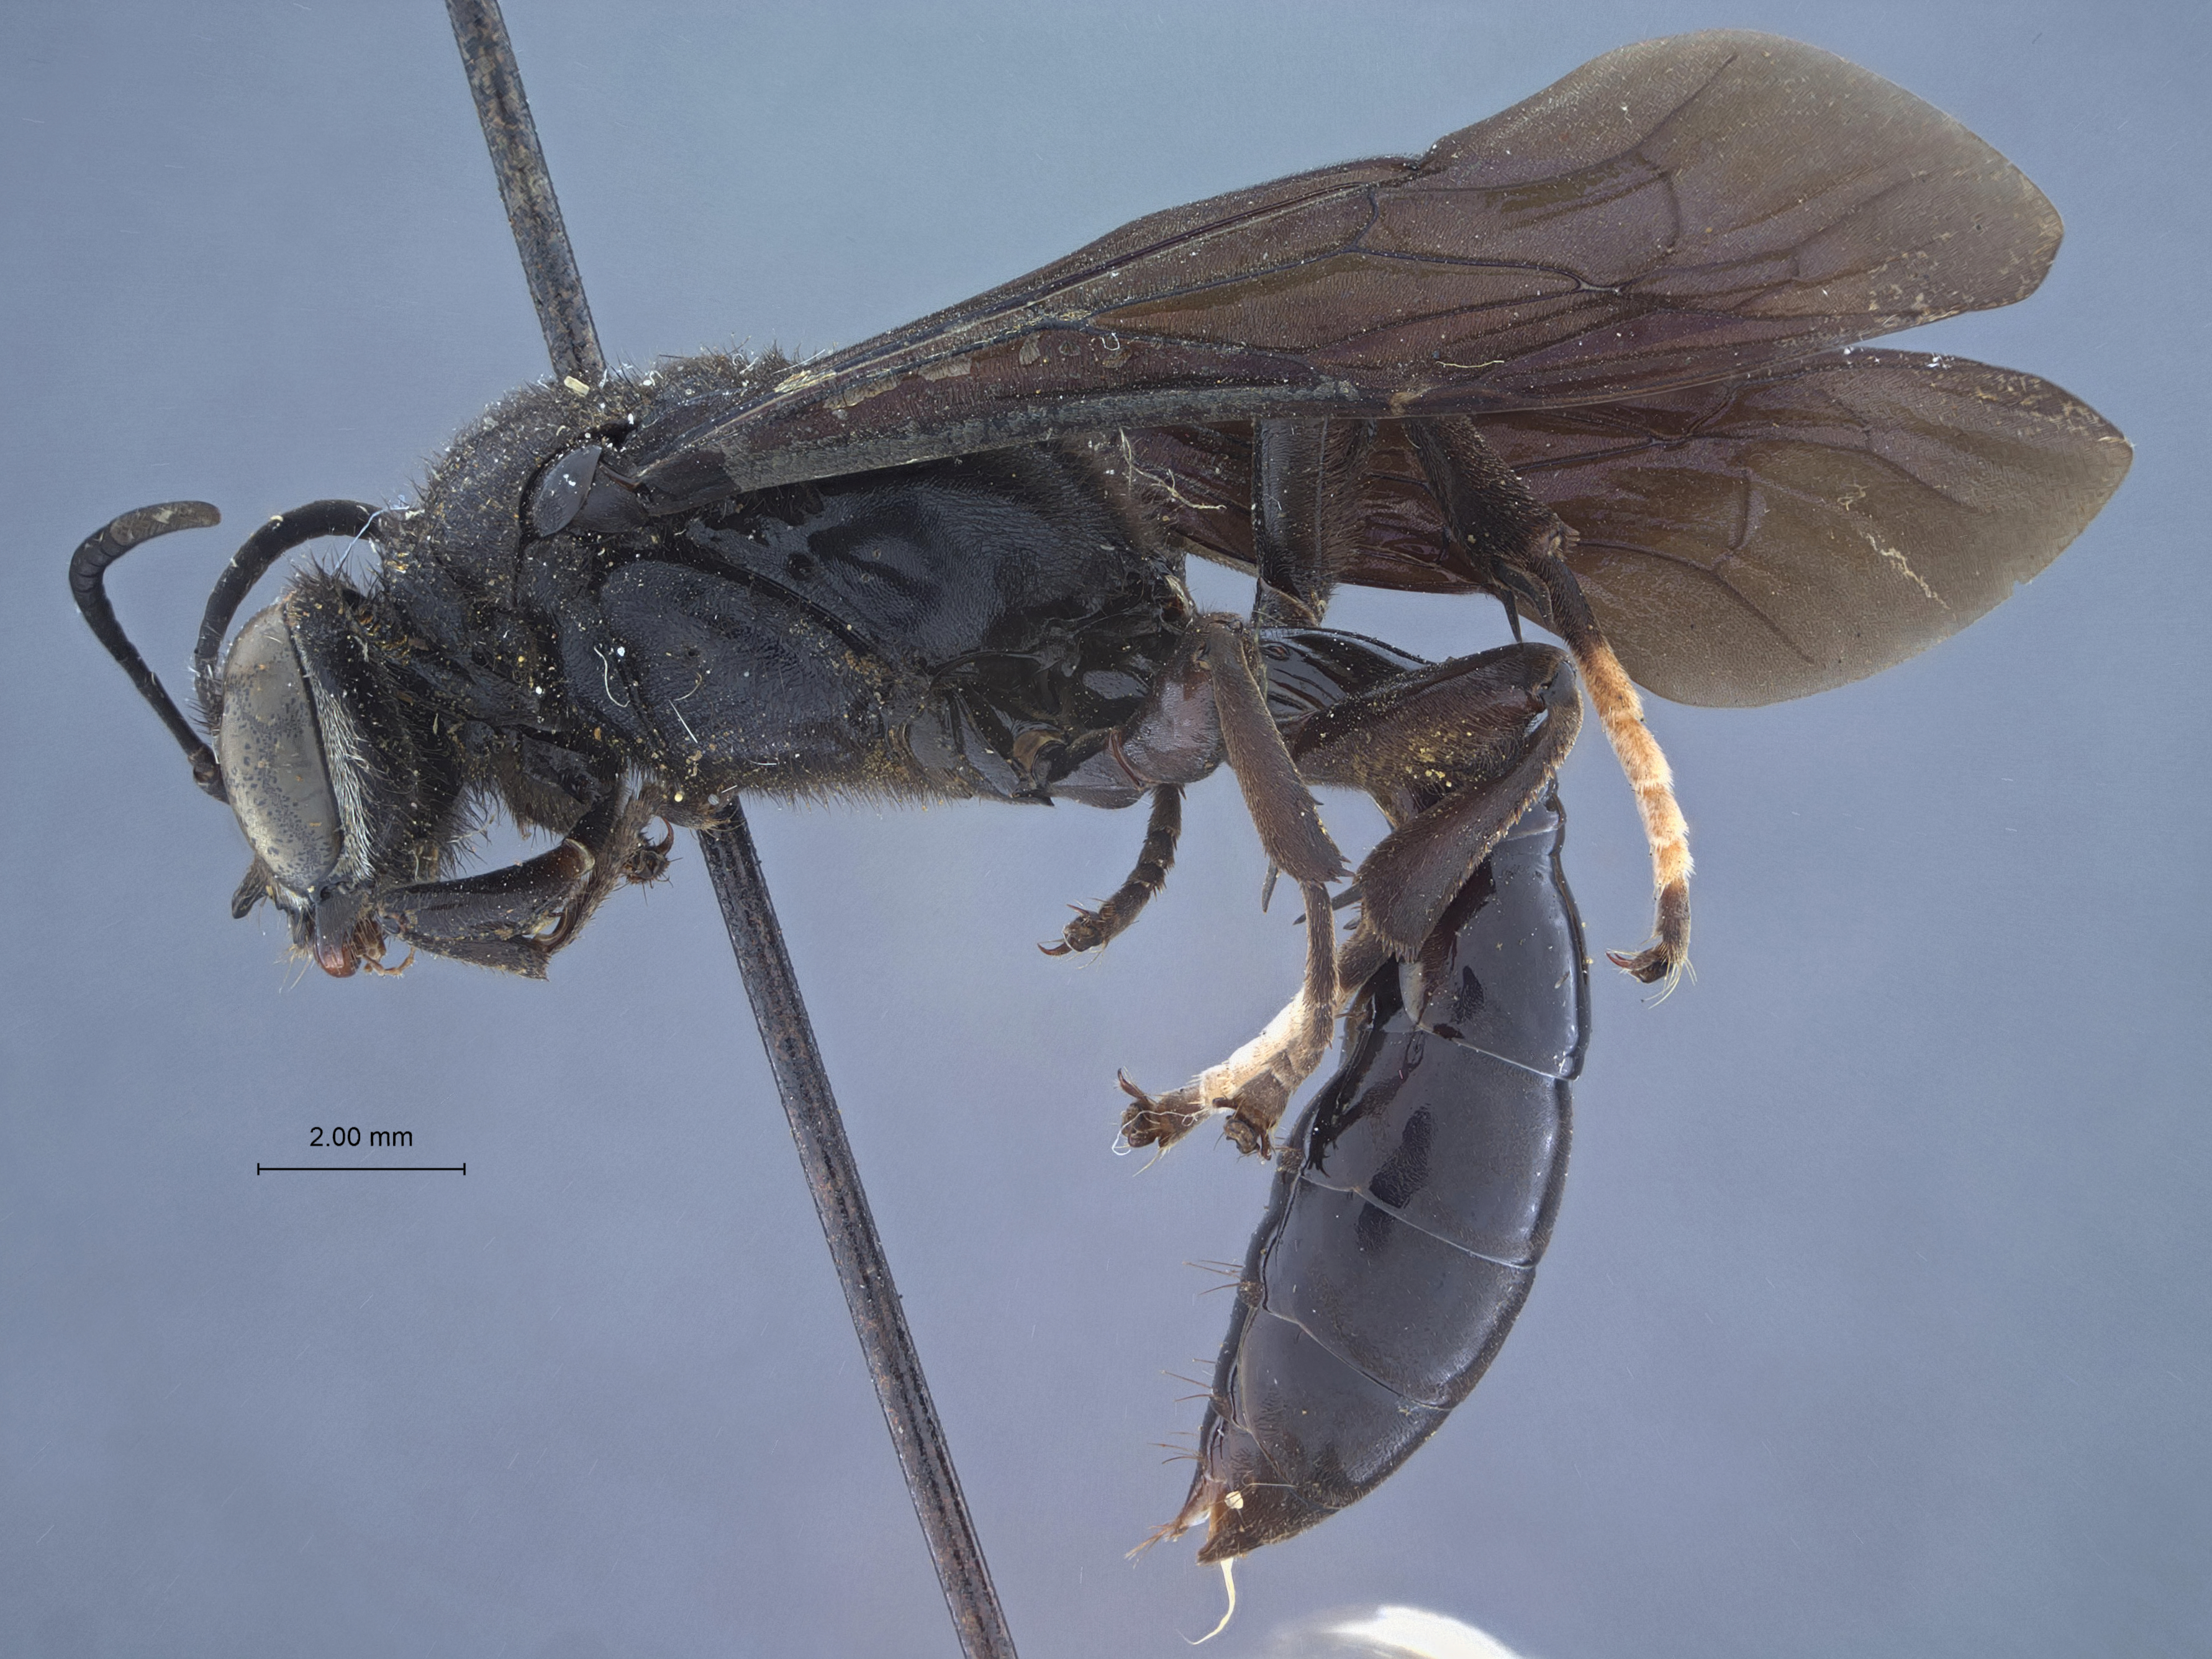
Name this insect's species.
Trypoxylon gandarai
